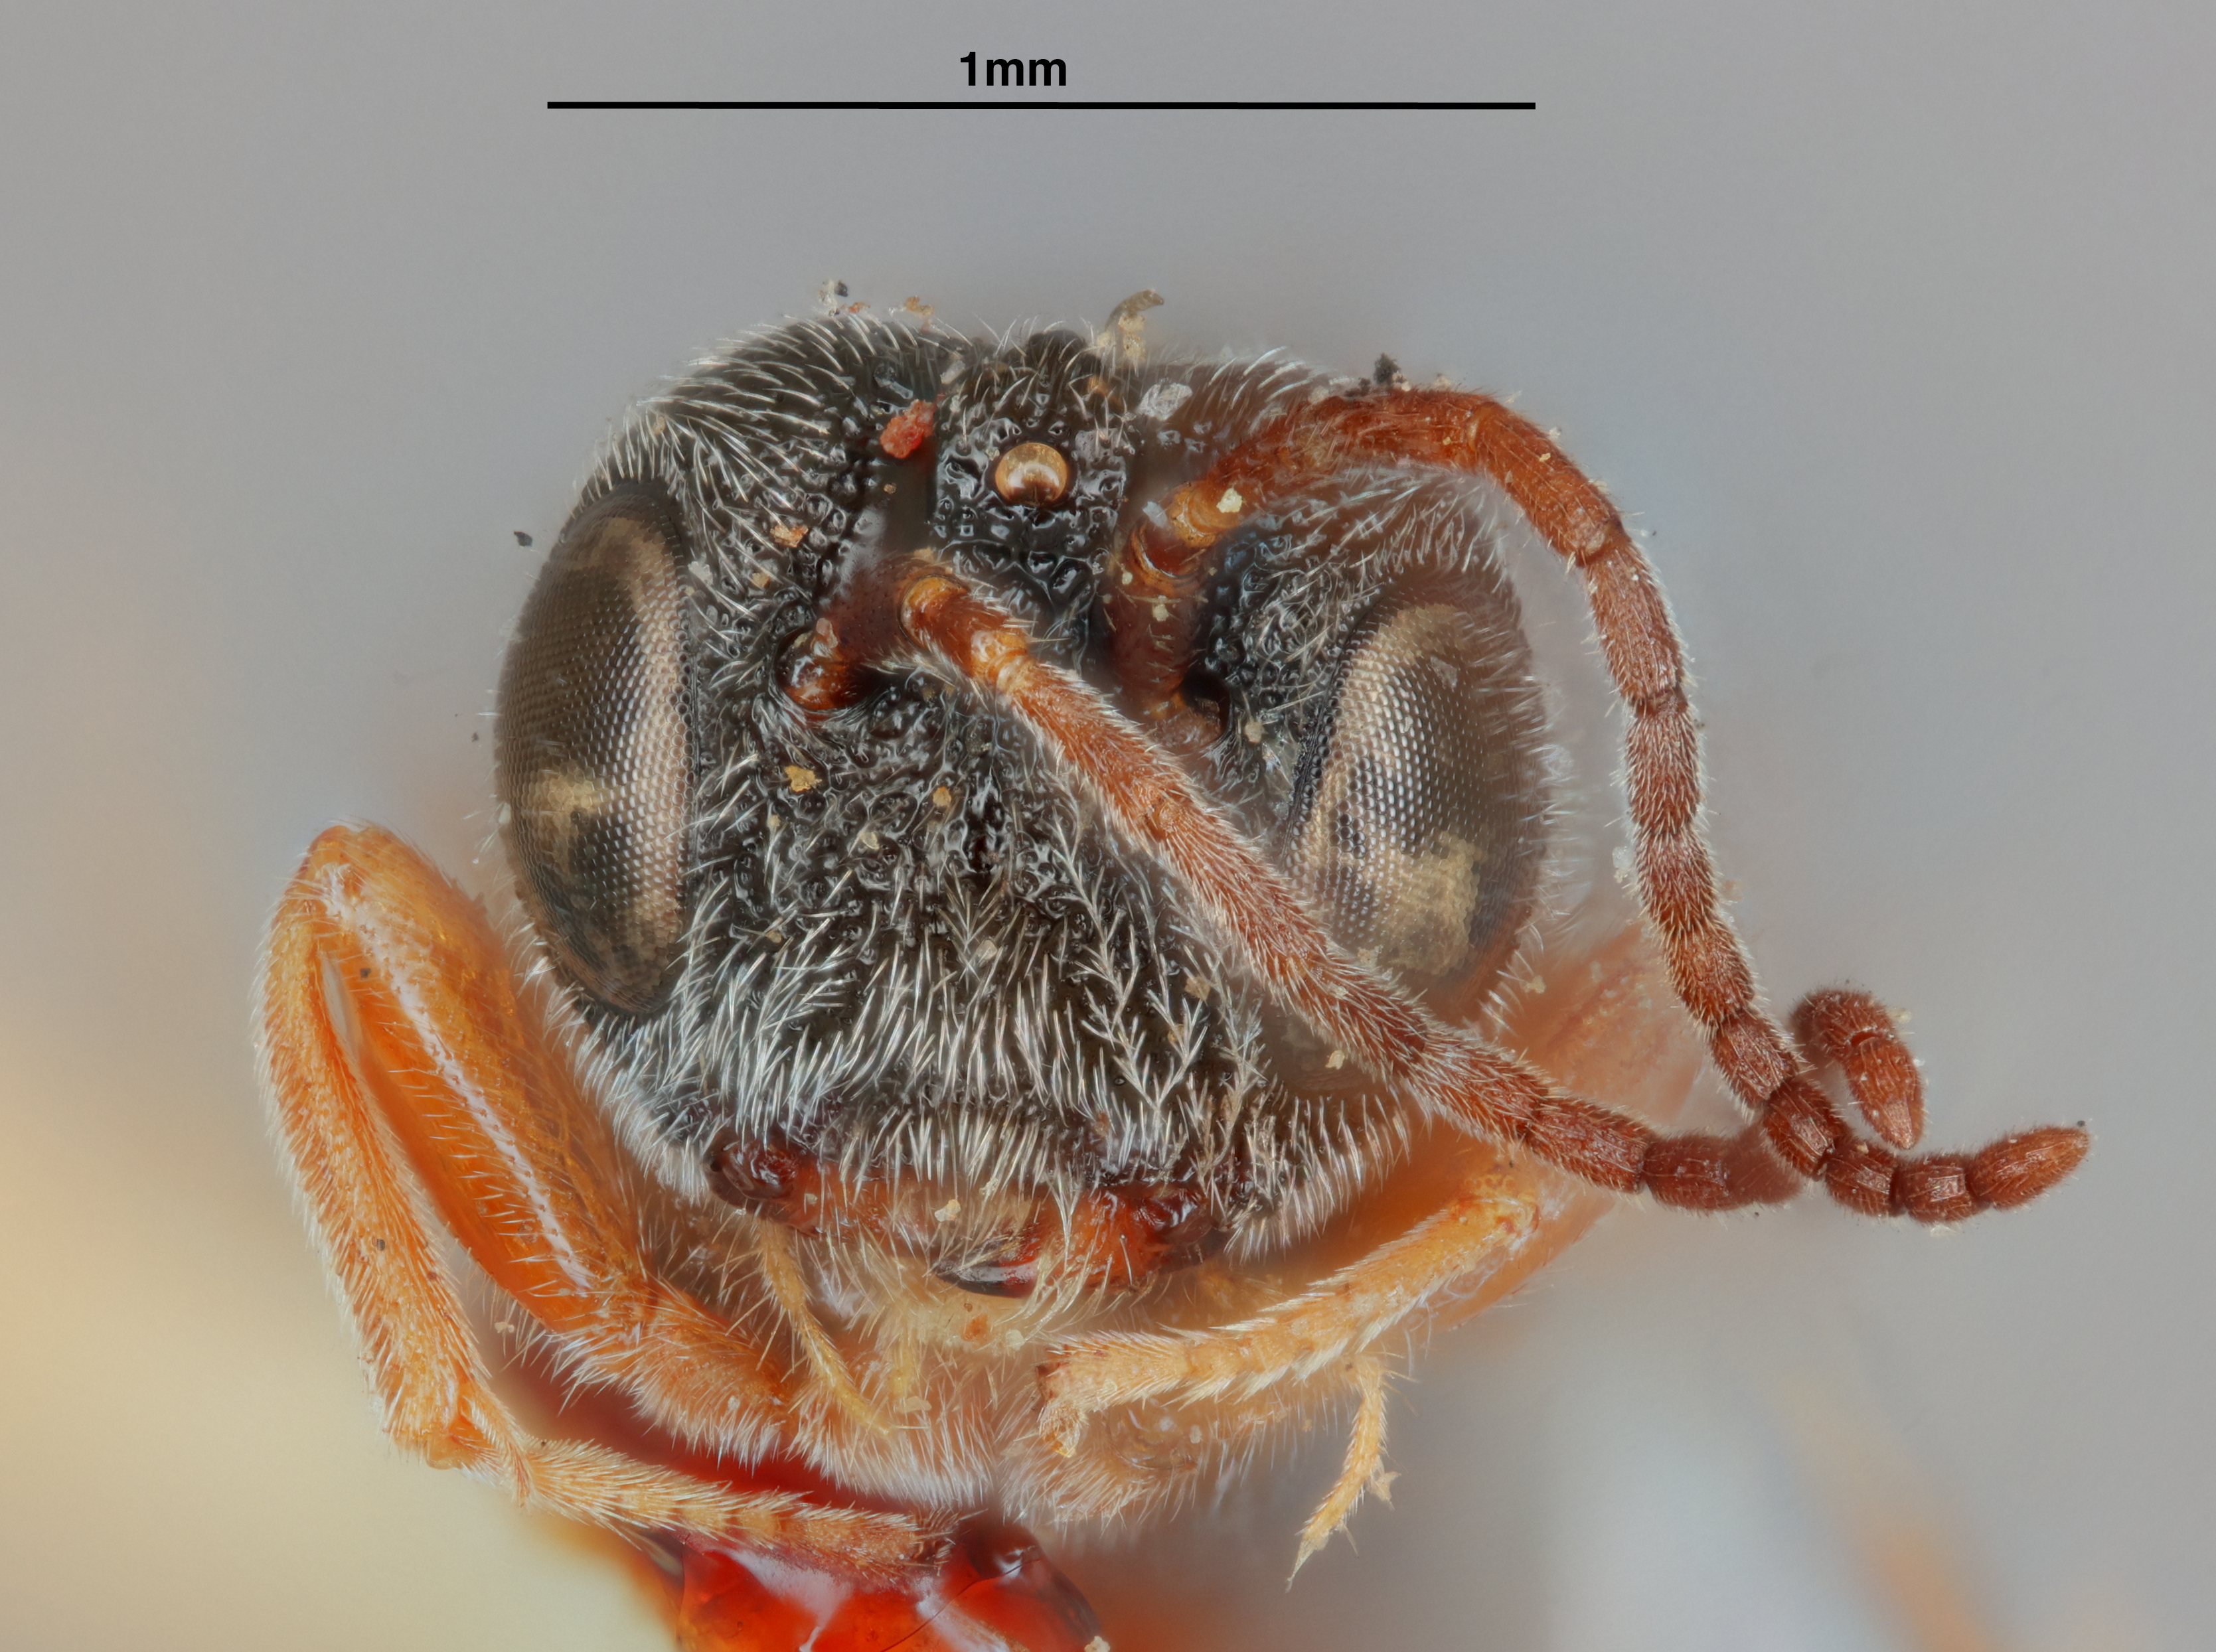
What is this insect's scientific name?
Urosigalphus bruchi
